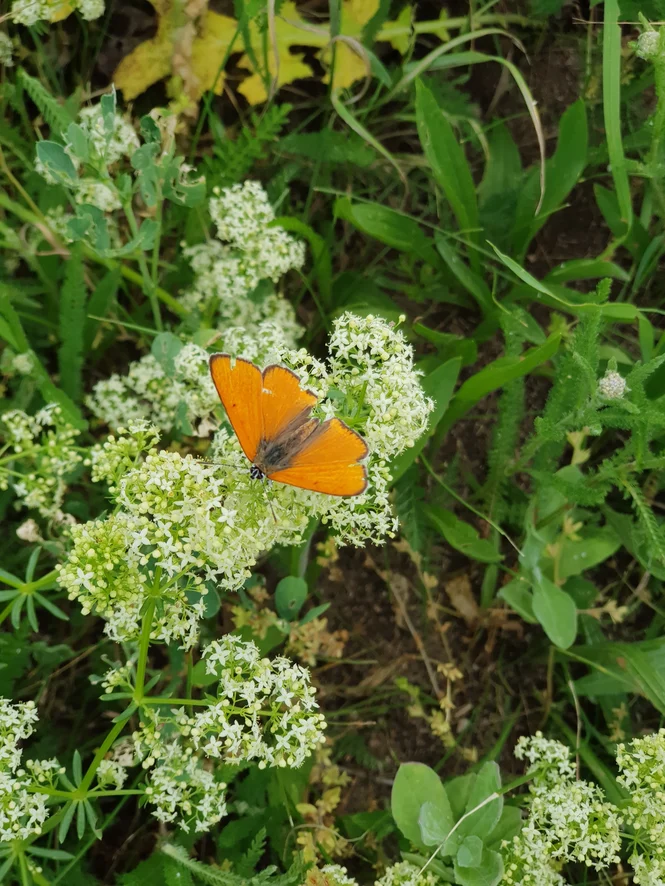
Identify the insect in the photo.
Lycaena dispar
